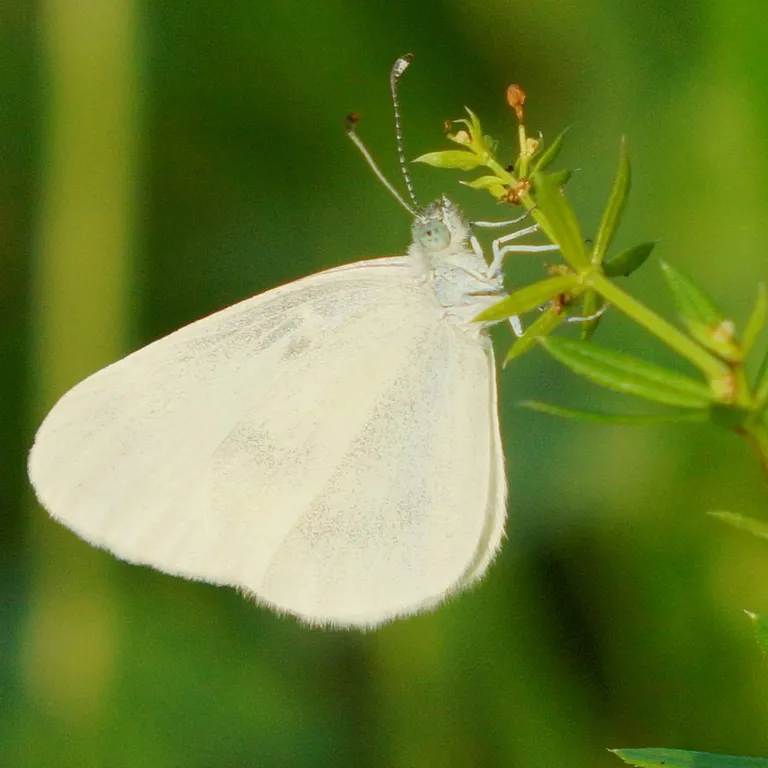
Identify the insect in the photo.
Leptidea sinapis/juvernica
